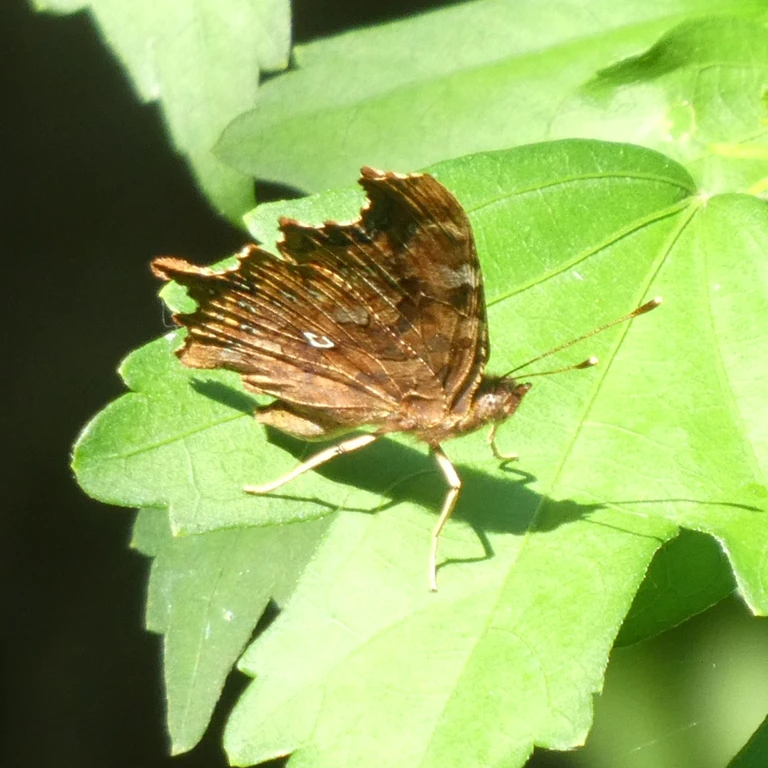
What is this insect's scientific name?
Polygonia c-album
